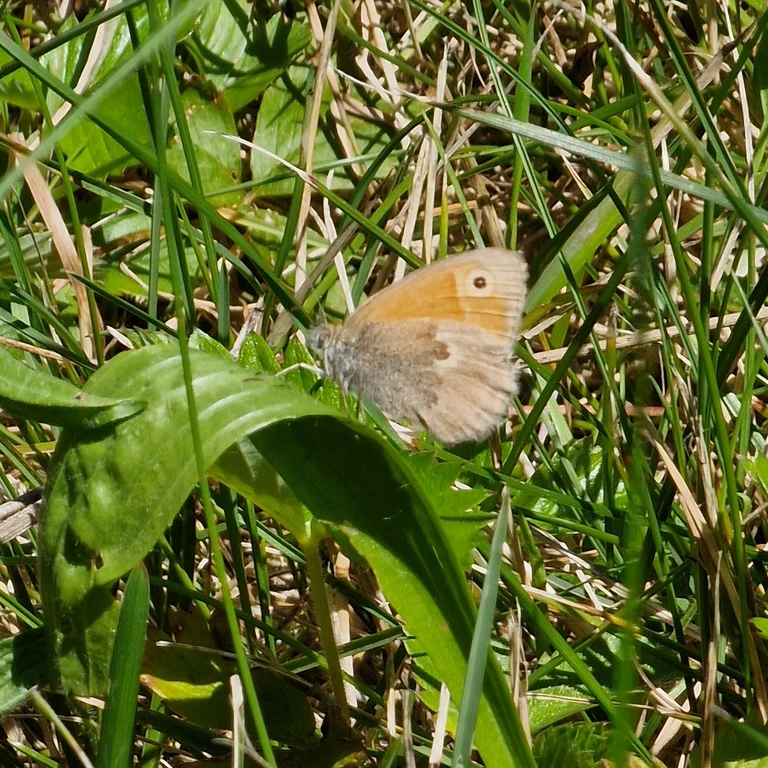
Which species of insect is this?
Coenonympha pamphilus
